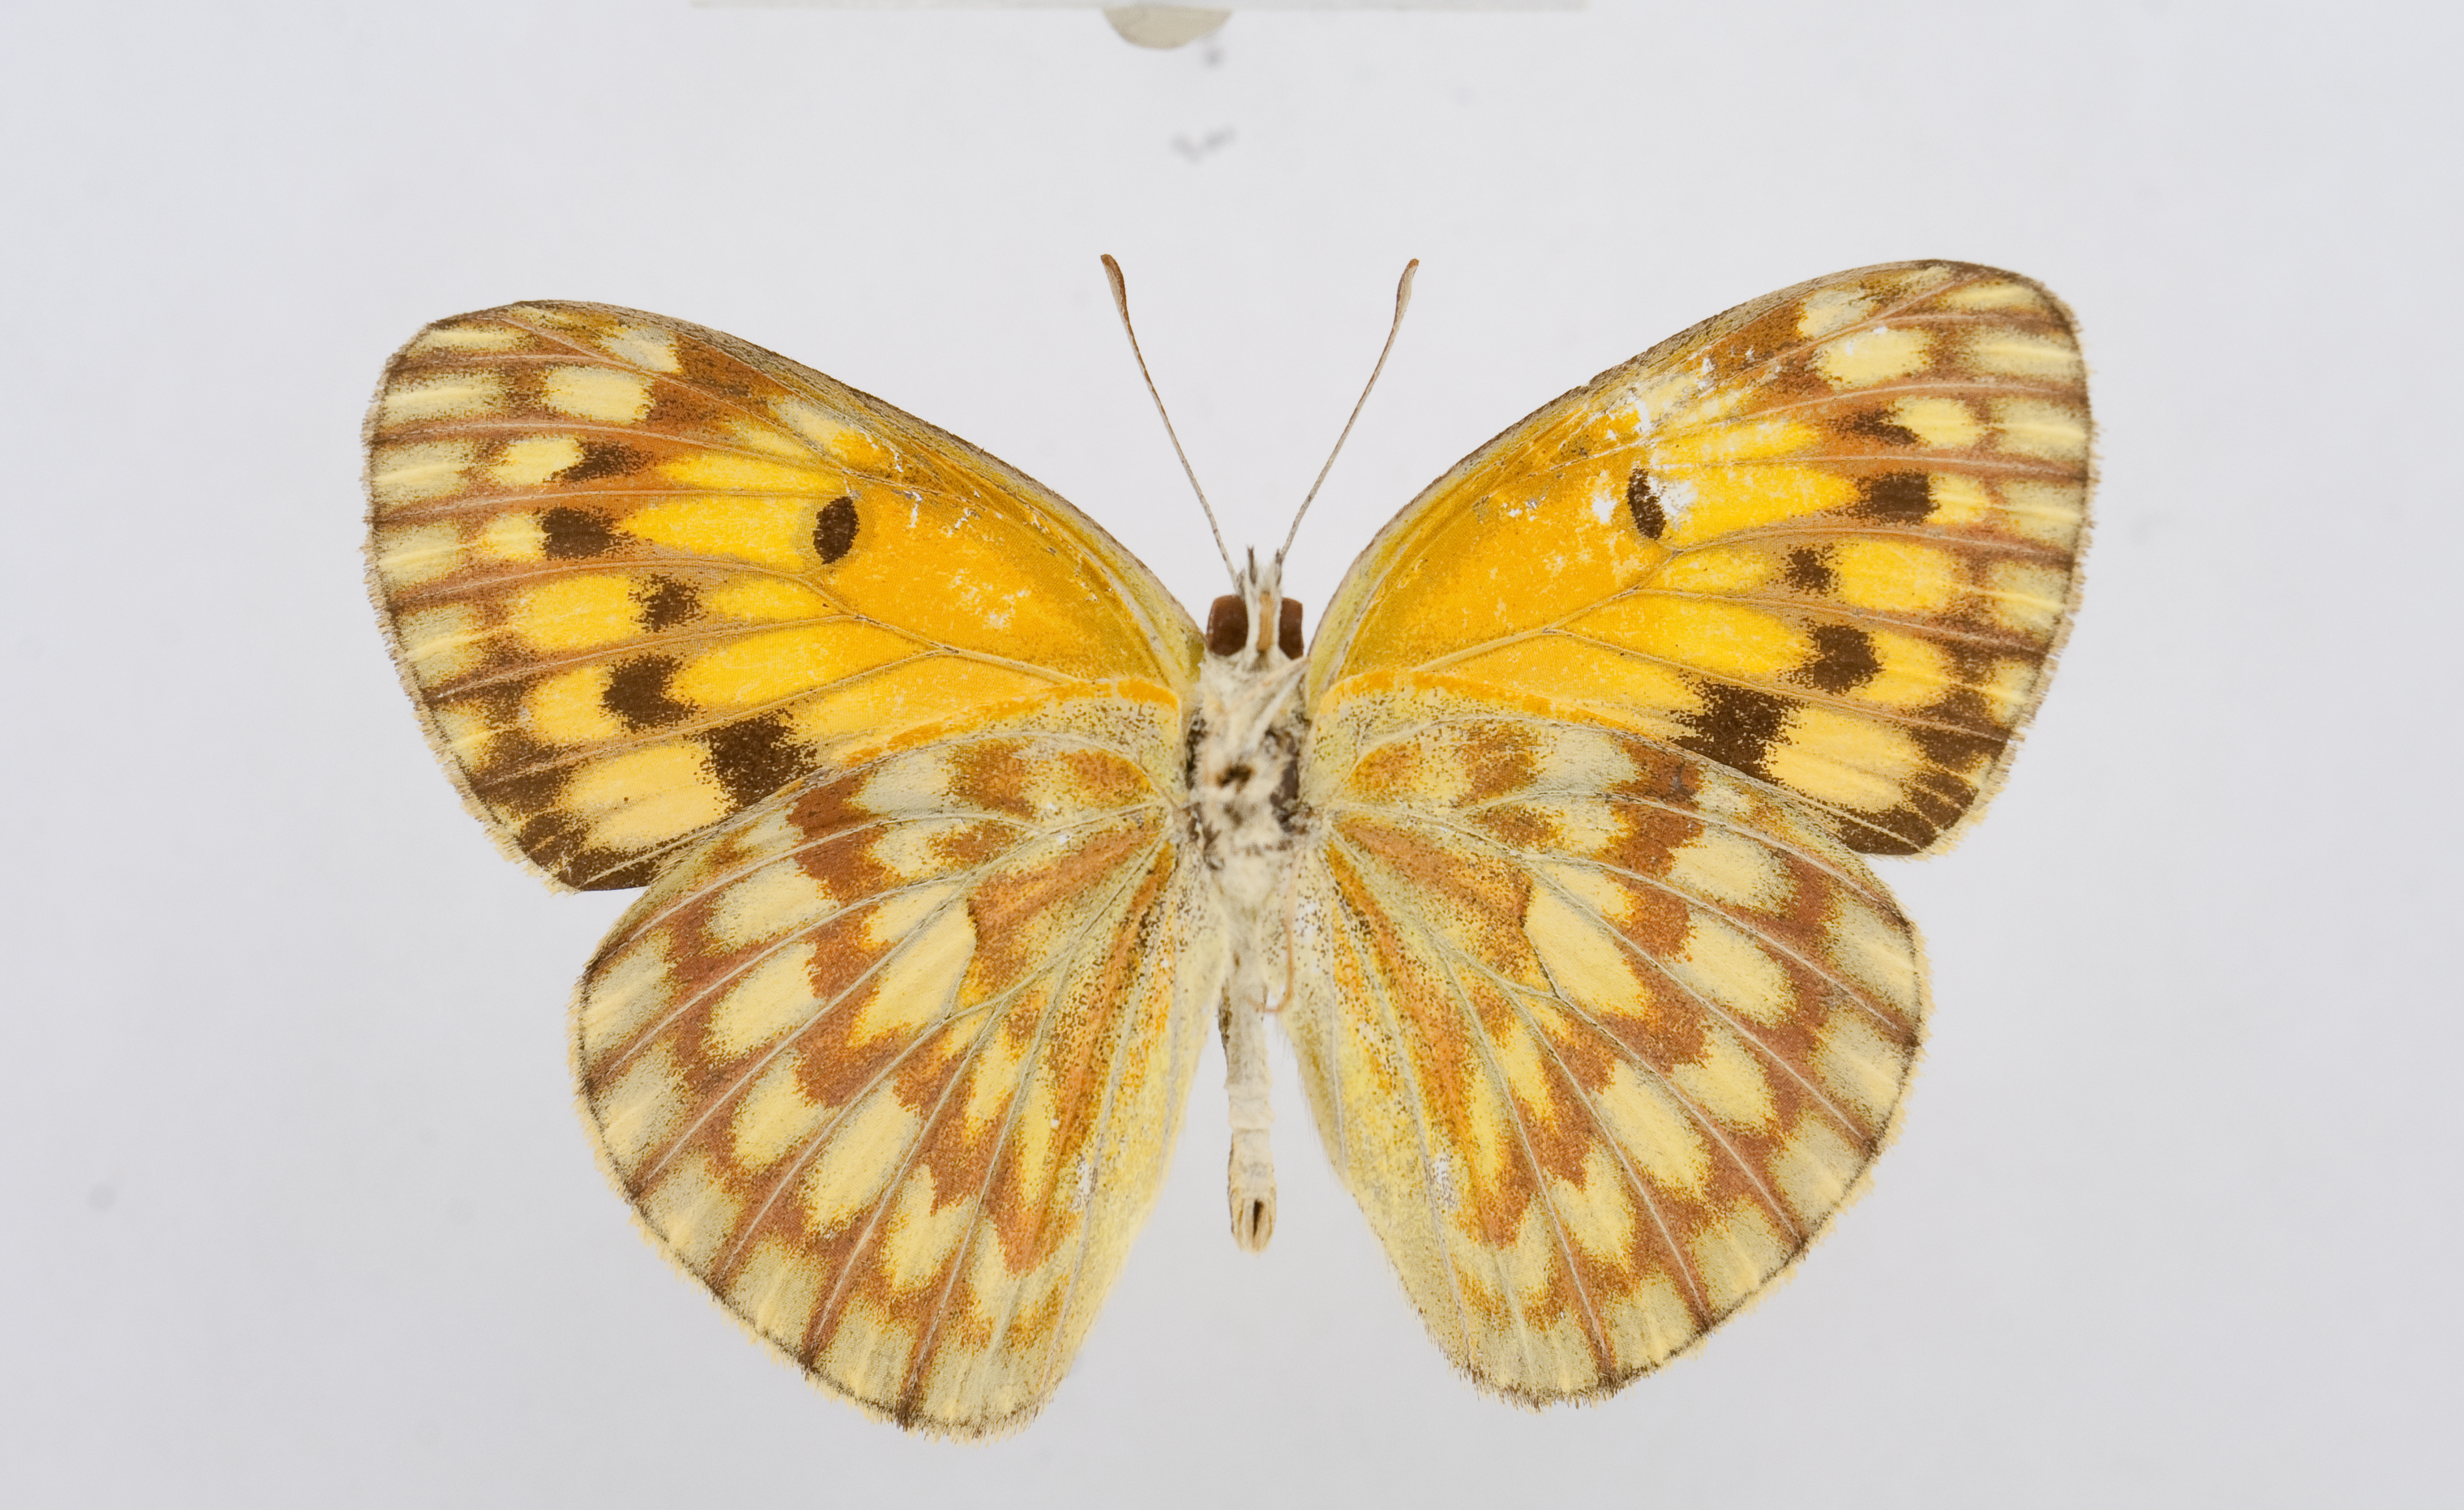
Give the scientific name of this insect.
Colotis doubledayi
